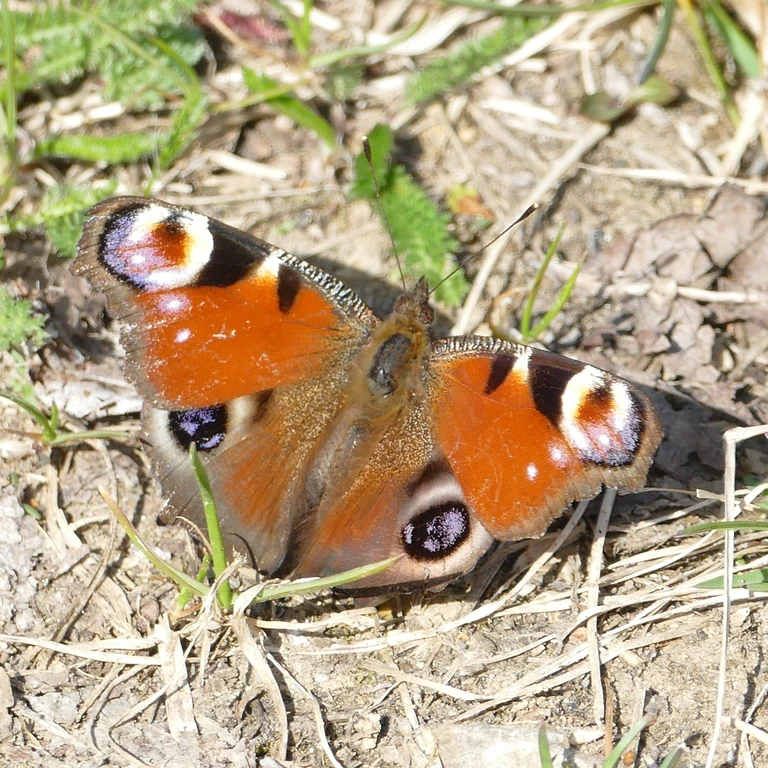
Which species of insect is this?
Aglais io
